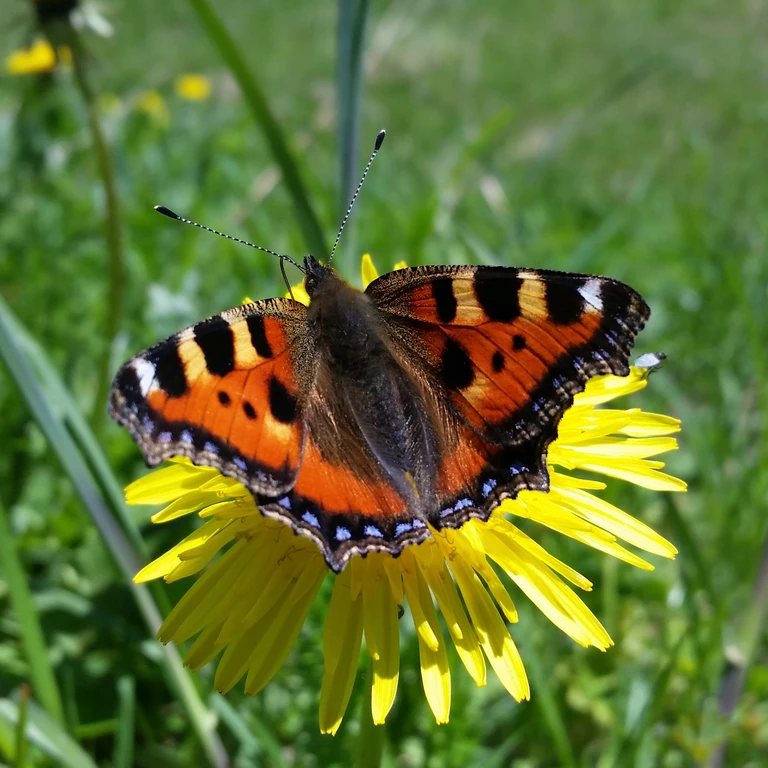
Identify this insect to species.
Aglais urticae
